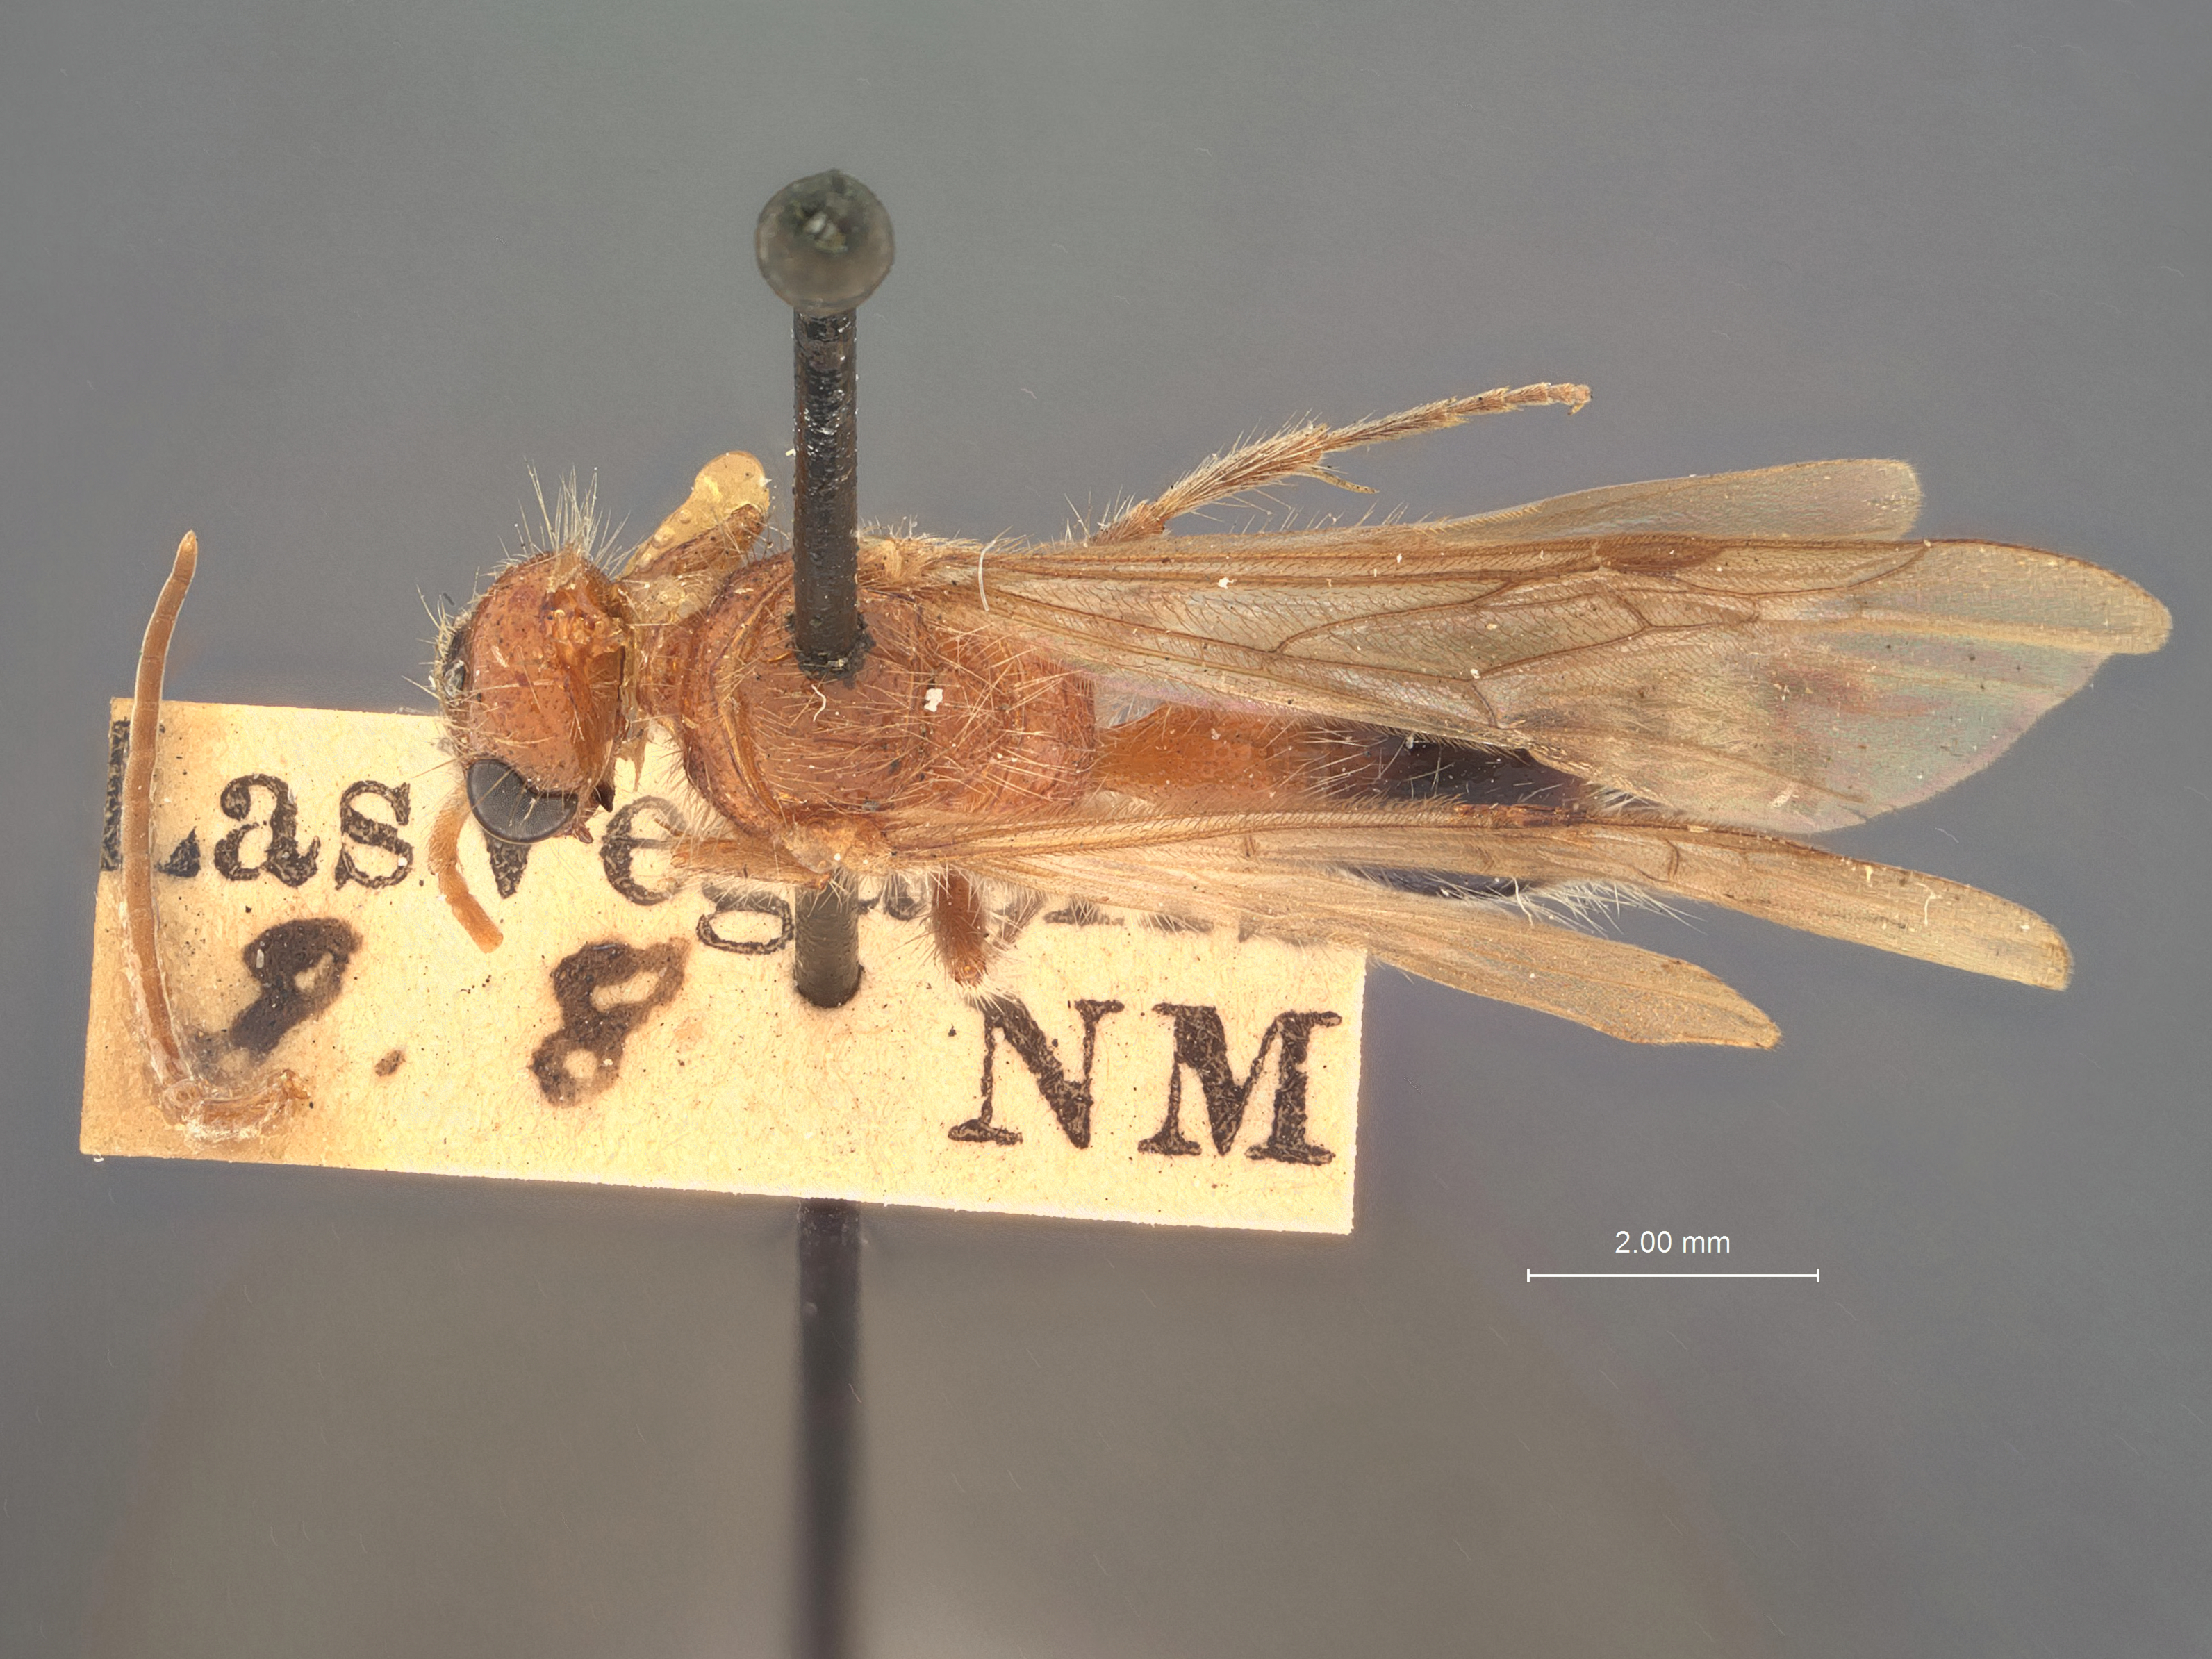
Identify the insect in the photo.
Photomorphus vegas
